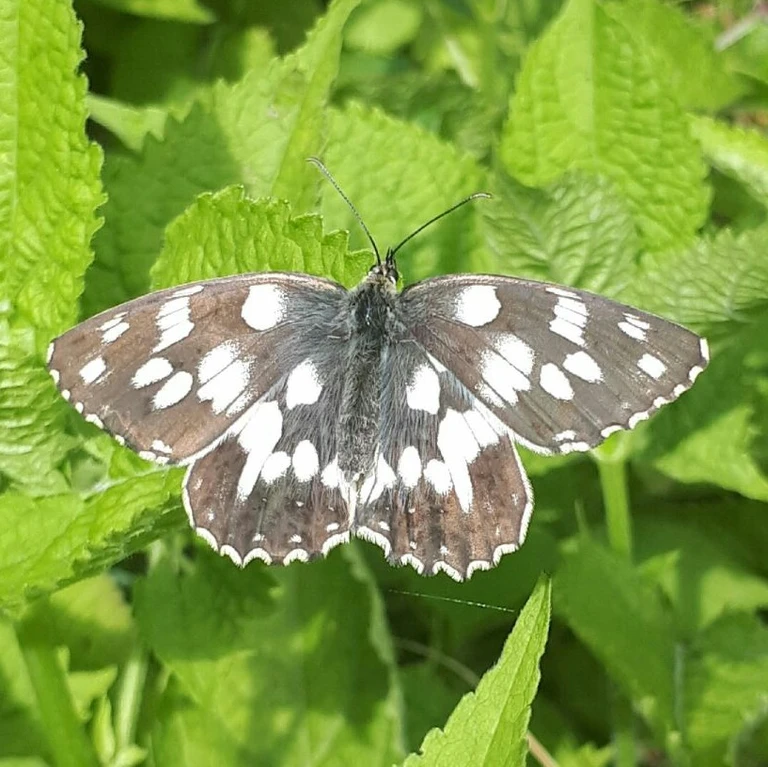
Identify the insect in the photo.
Melanargia galathea
